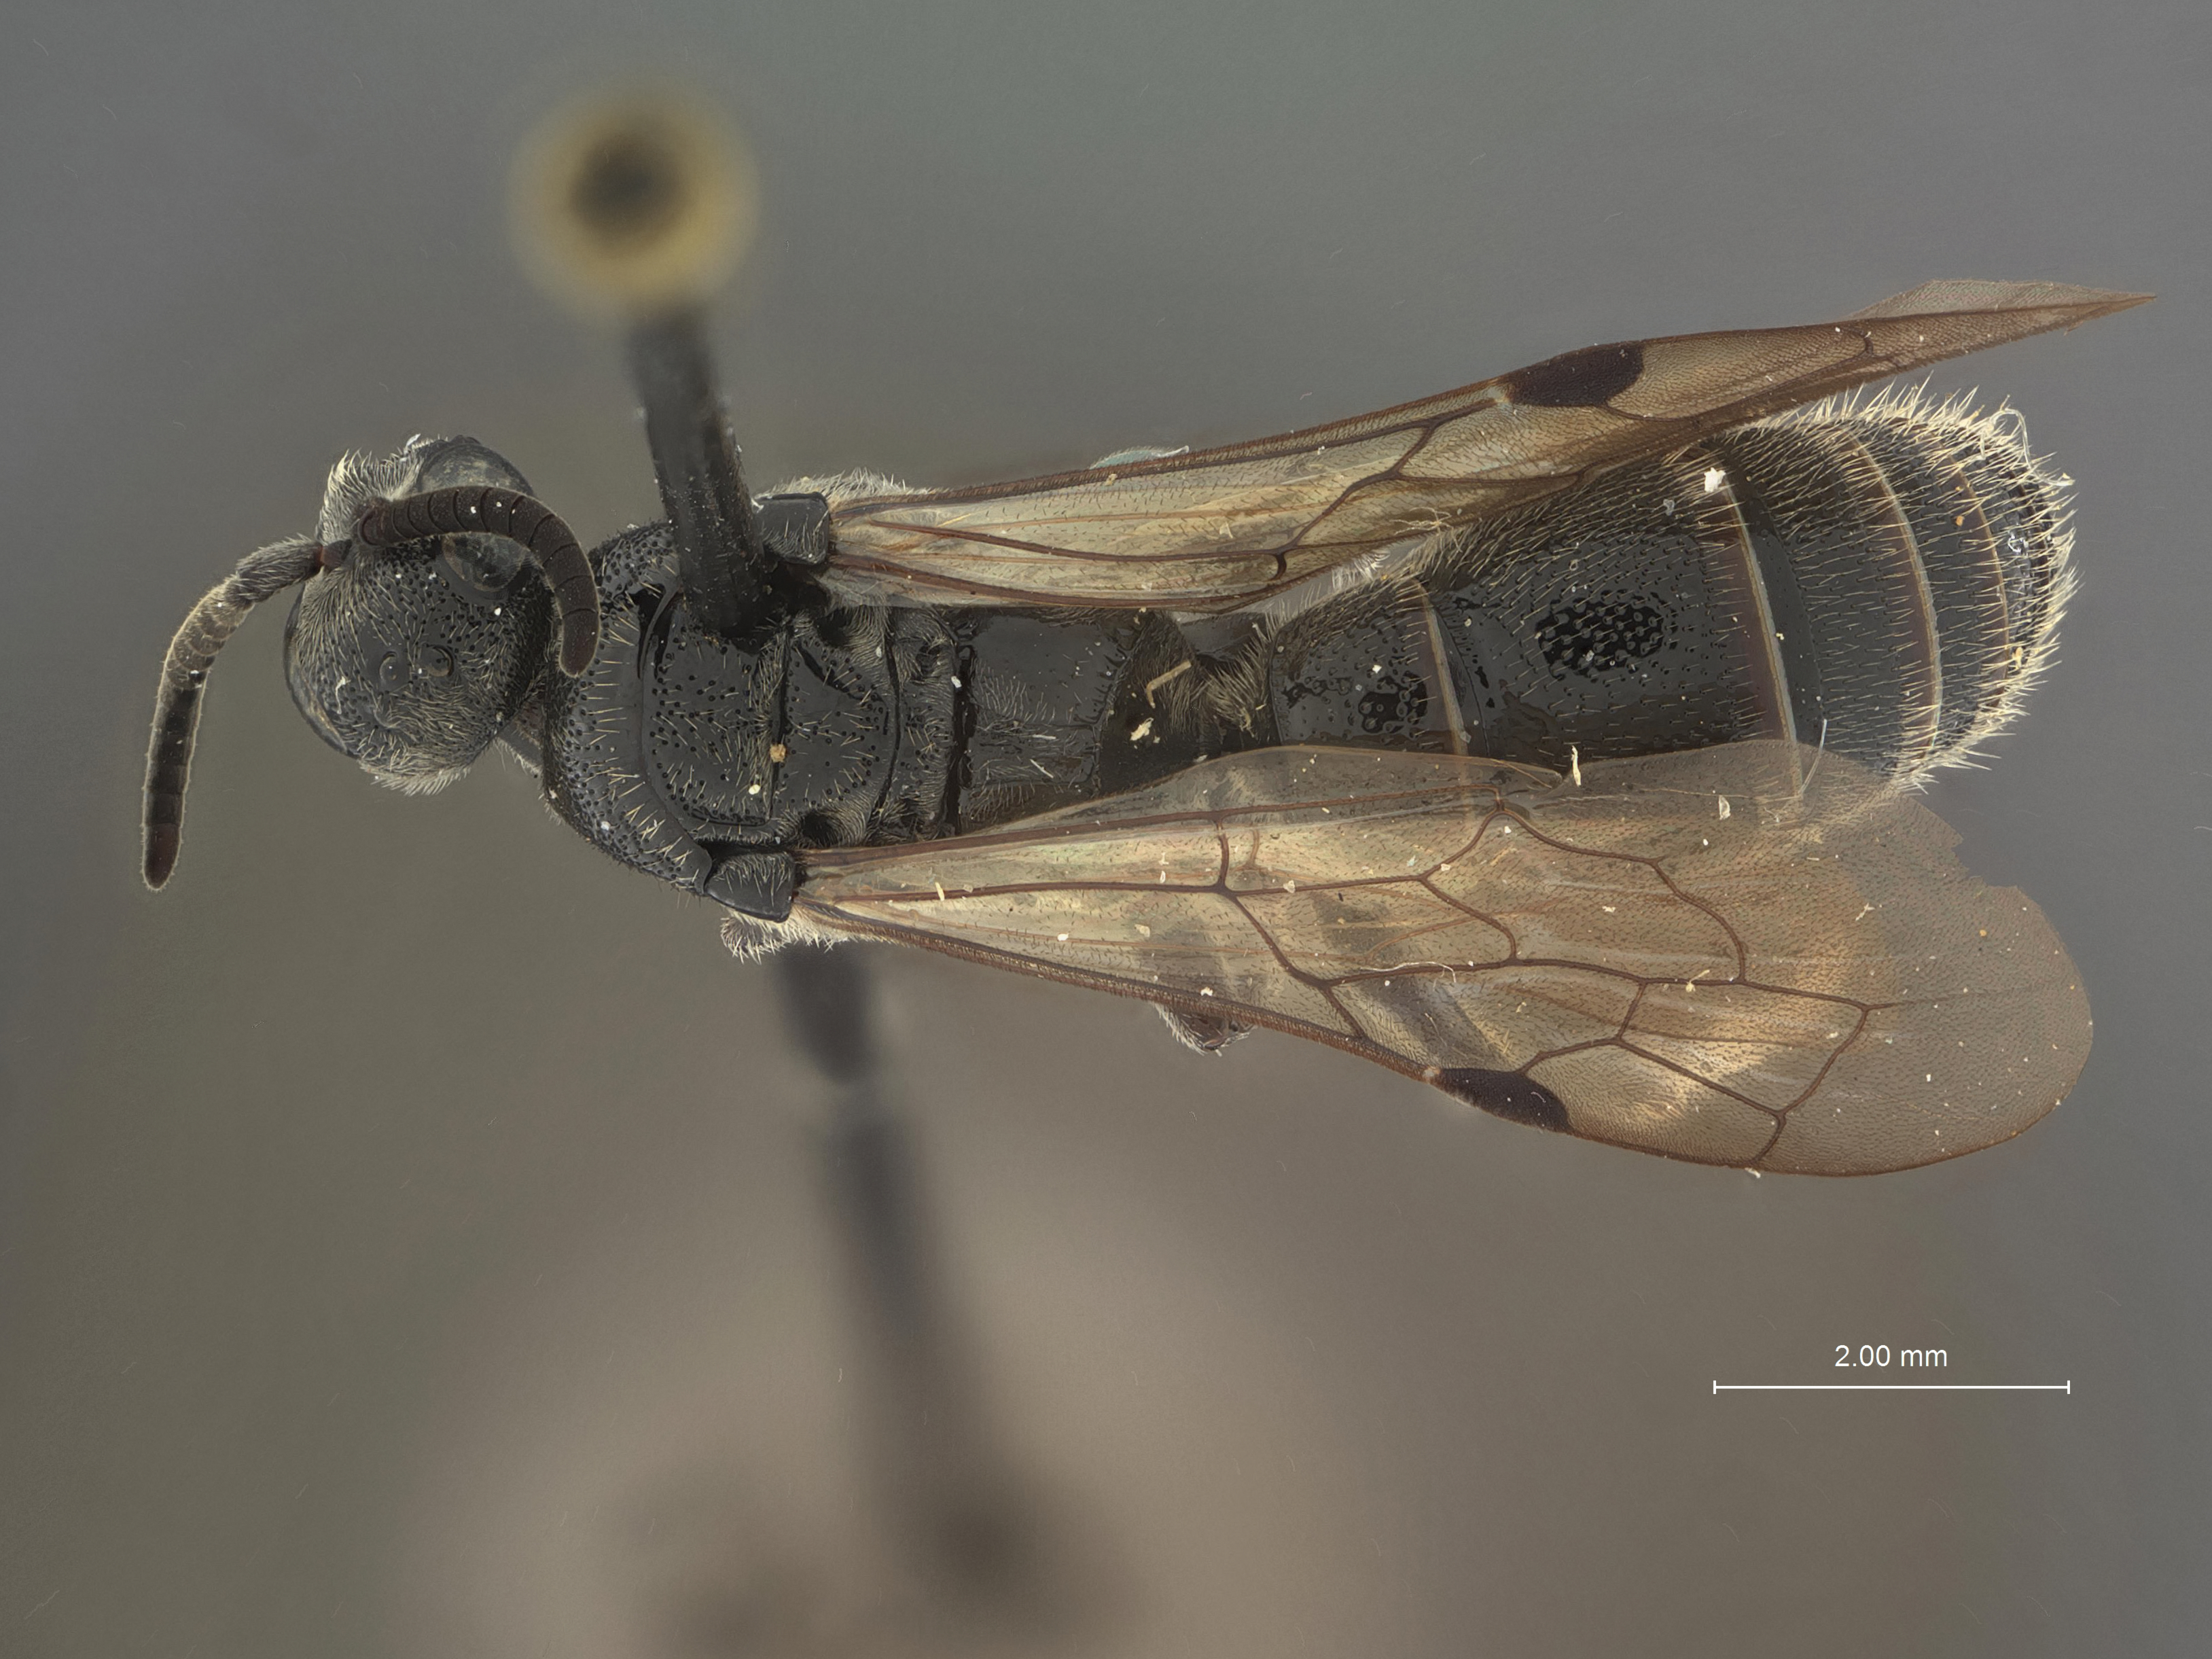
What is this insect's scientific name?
Neotiphia pubescens
